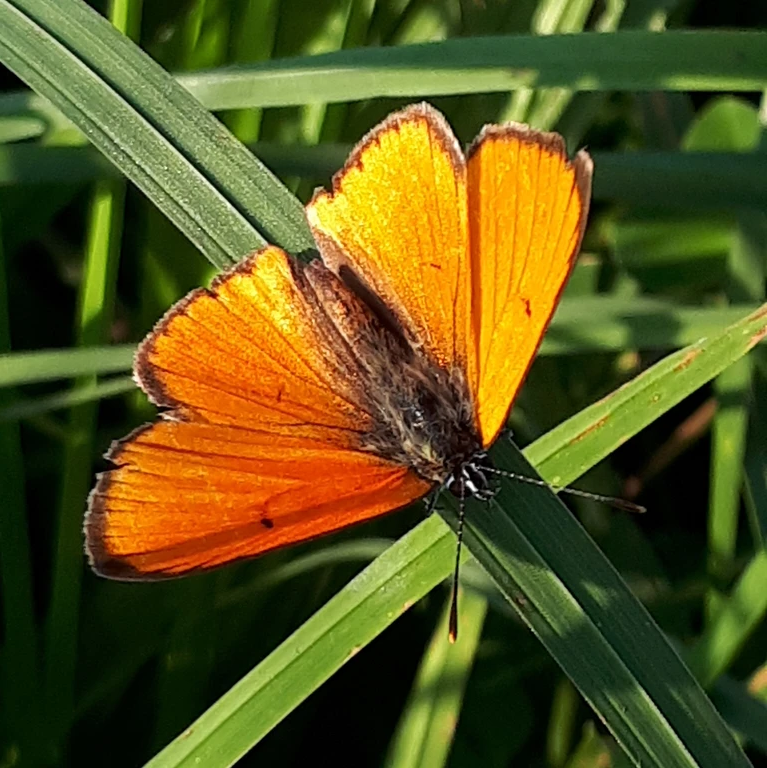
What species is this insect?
Lycaena dispar
